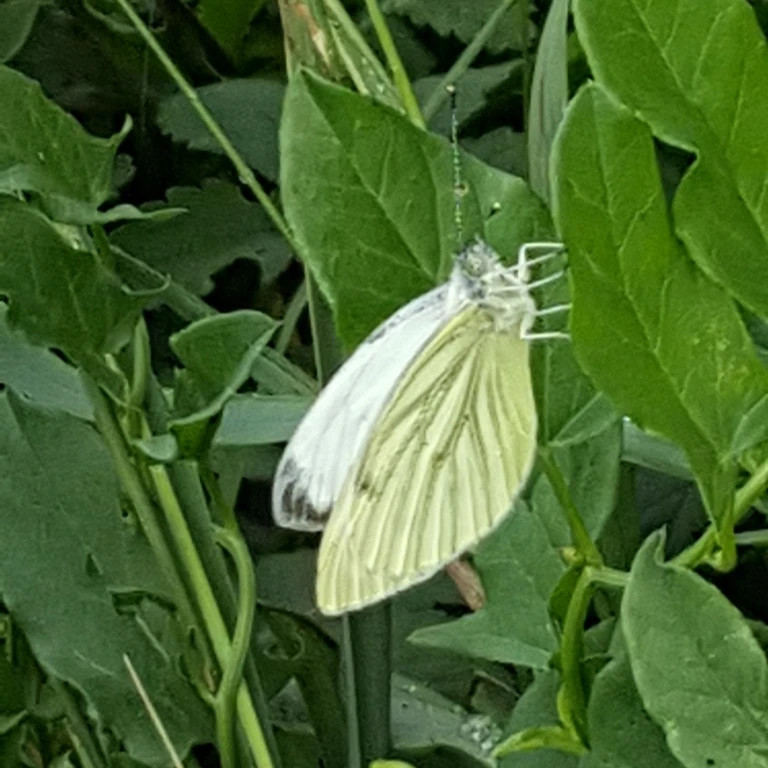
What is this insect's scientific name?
Pieris napi
